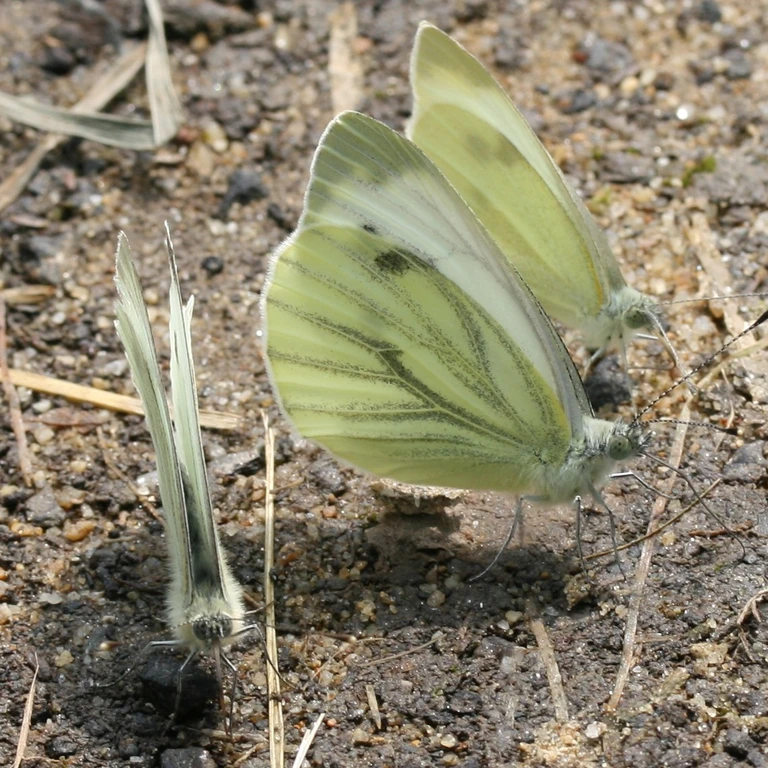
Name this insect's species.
Pieris napi
